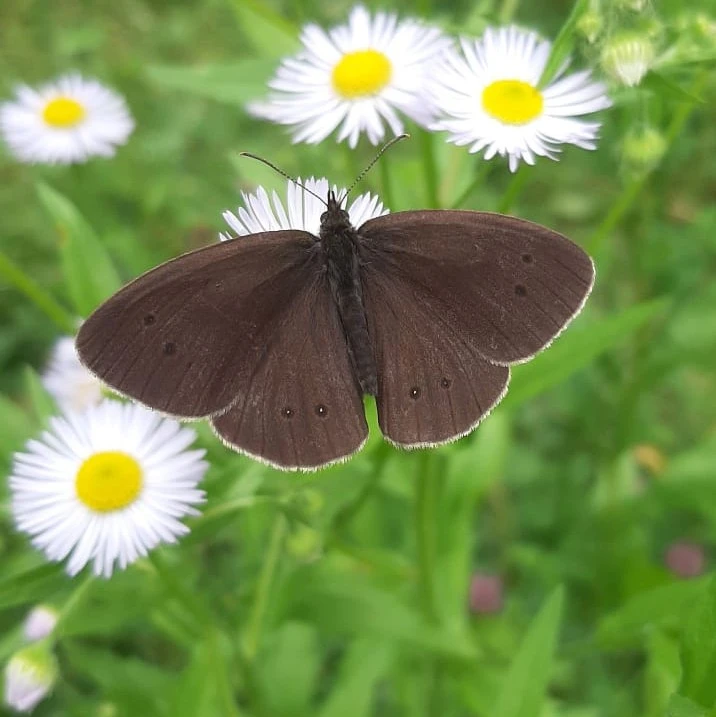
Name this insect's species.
Aphantopus hyperantus
